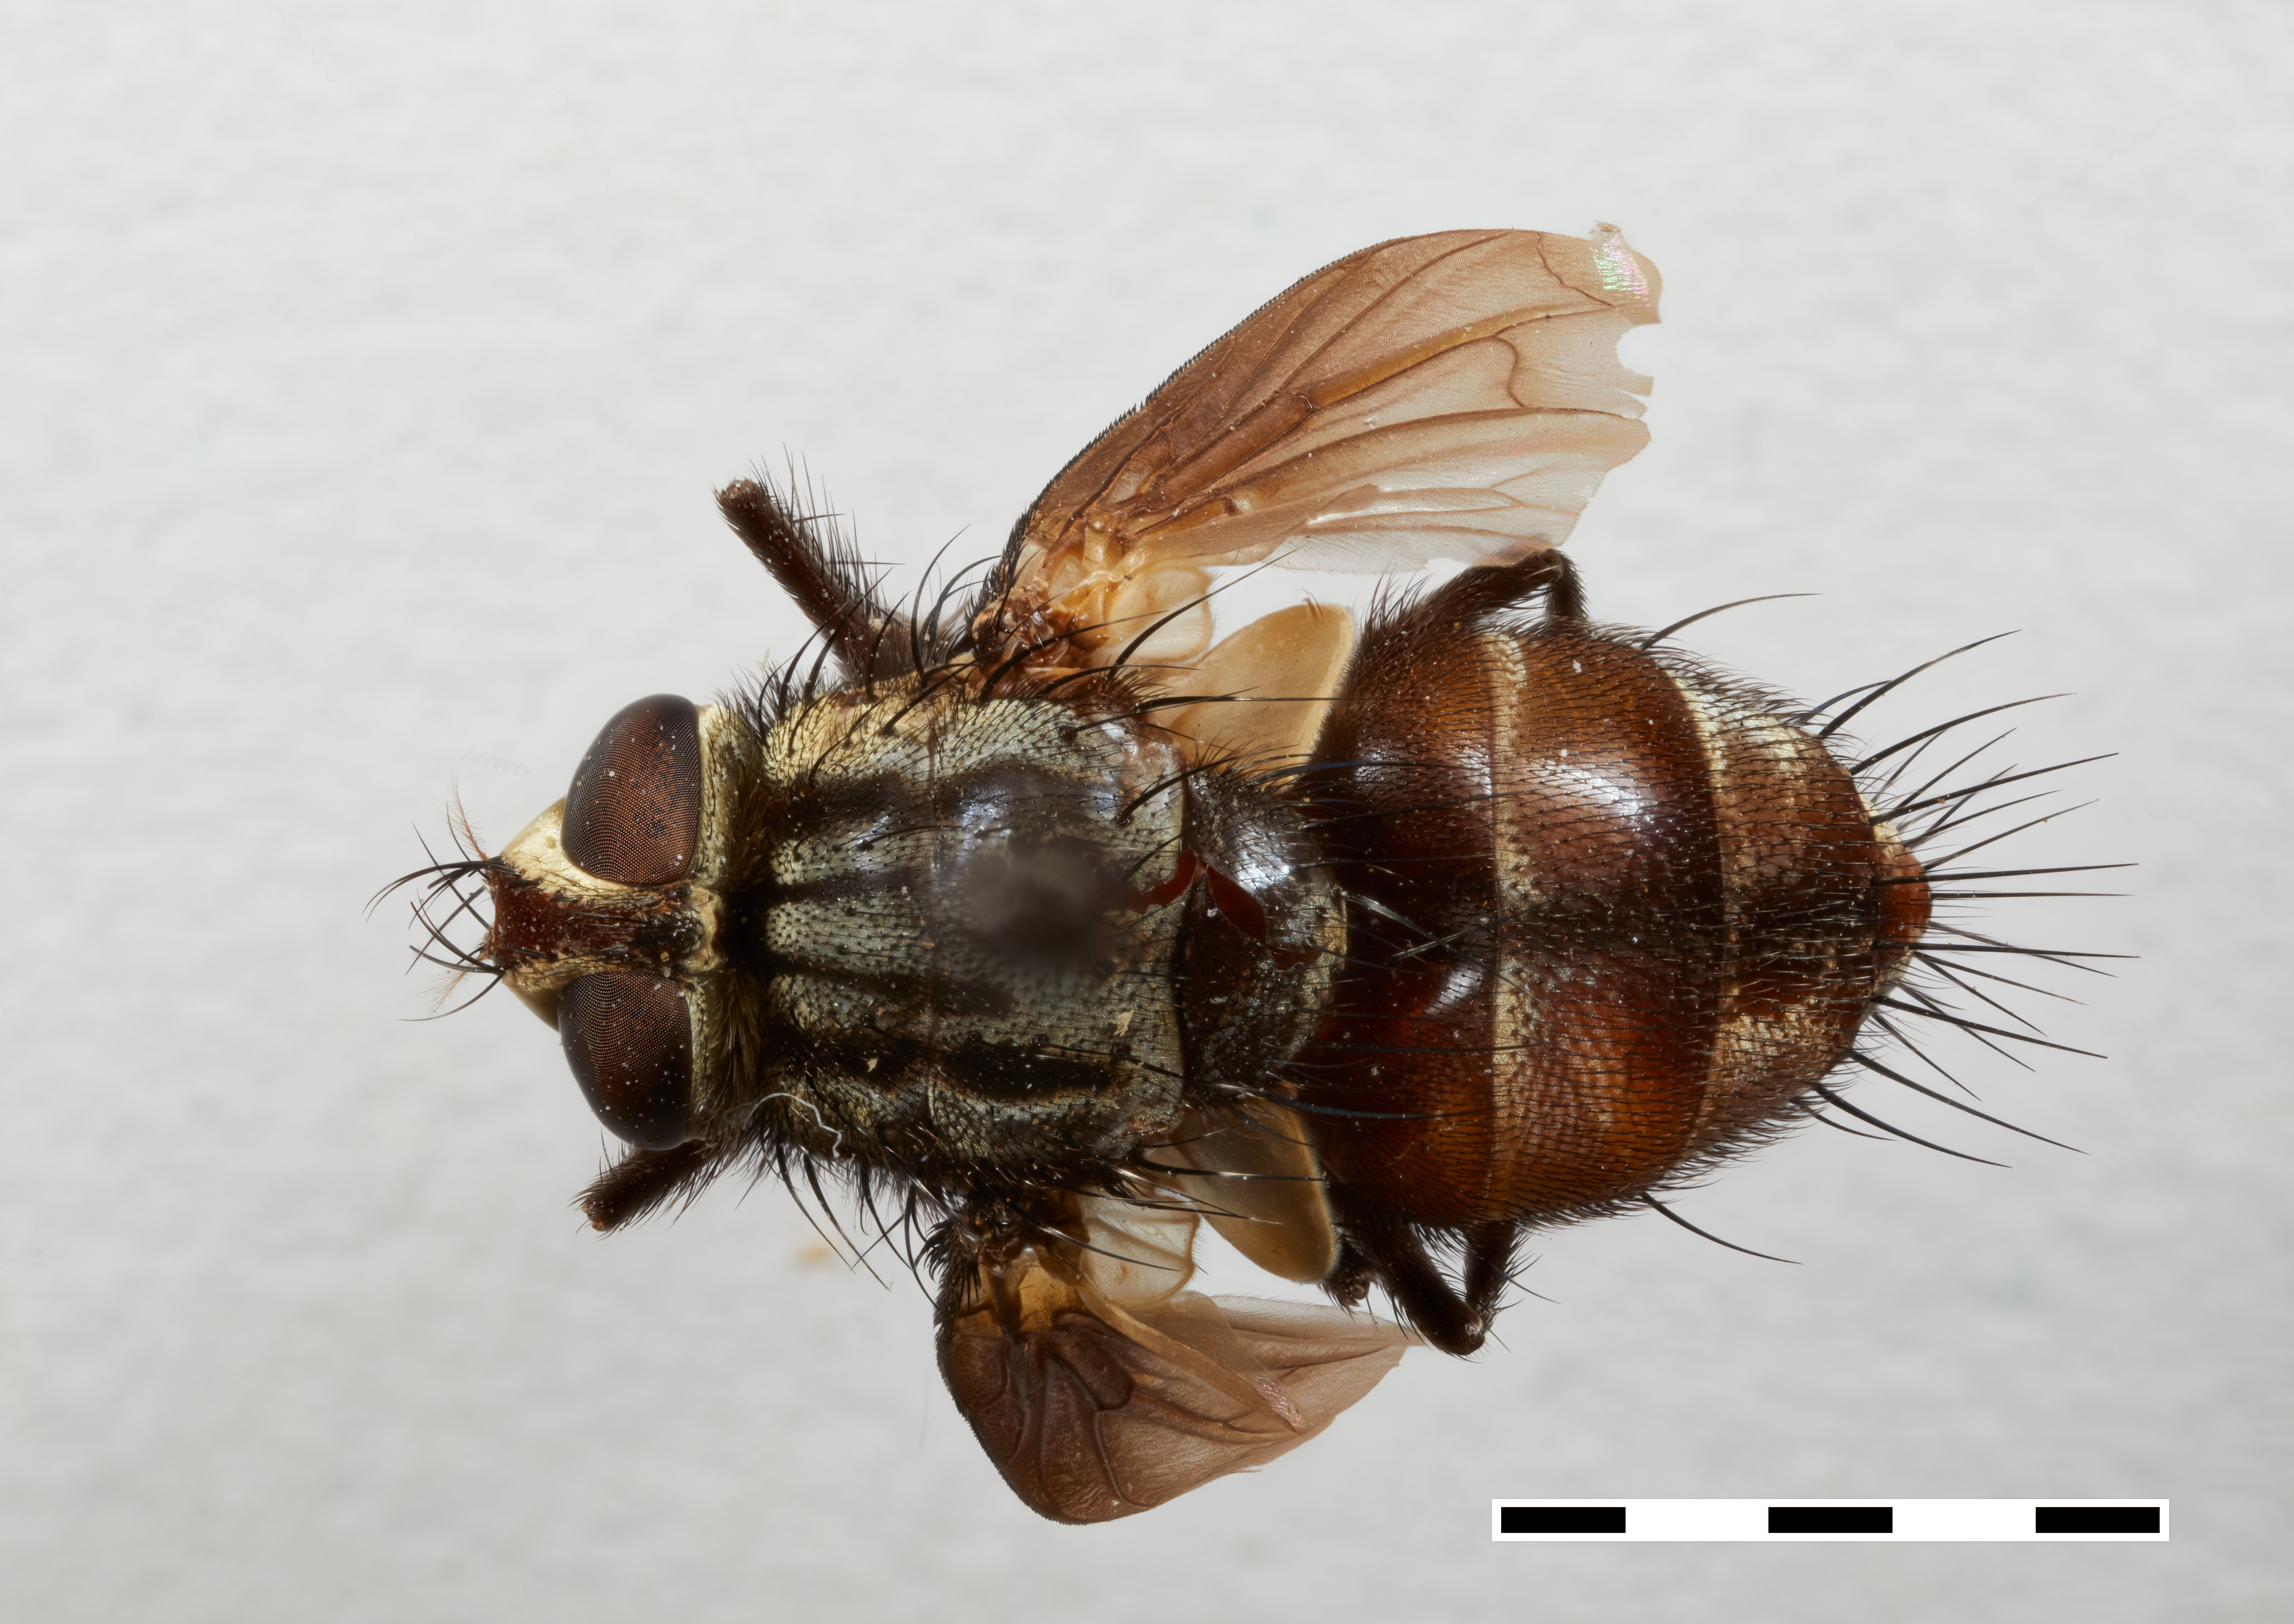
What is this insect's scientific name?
Sturmiodexia rubescens
